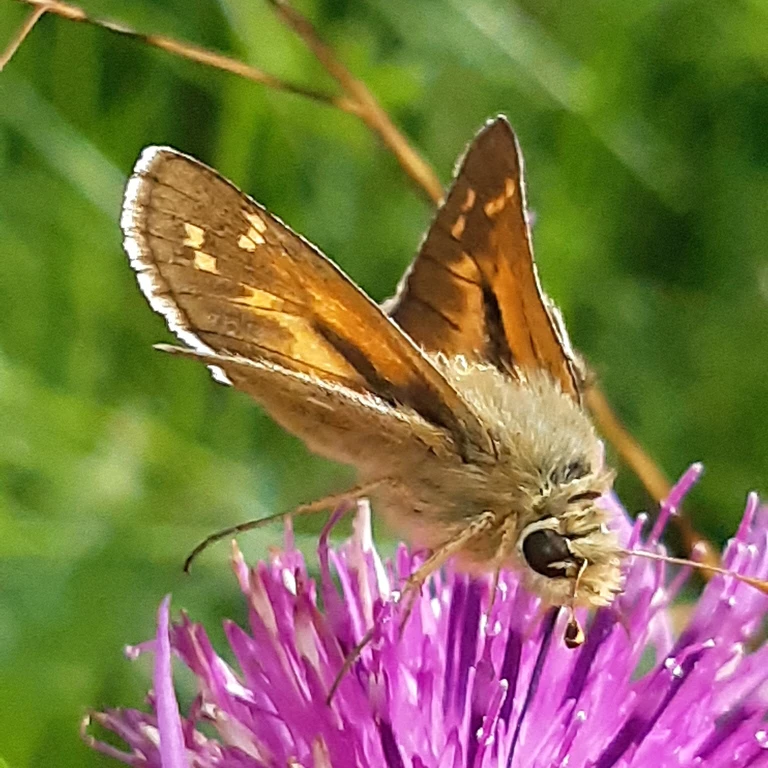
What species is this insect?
Hesperia comma
